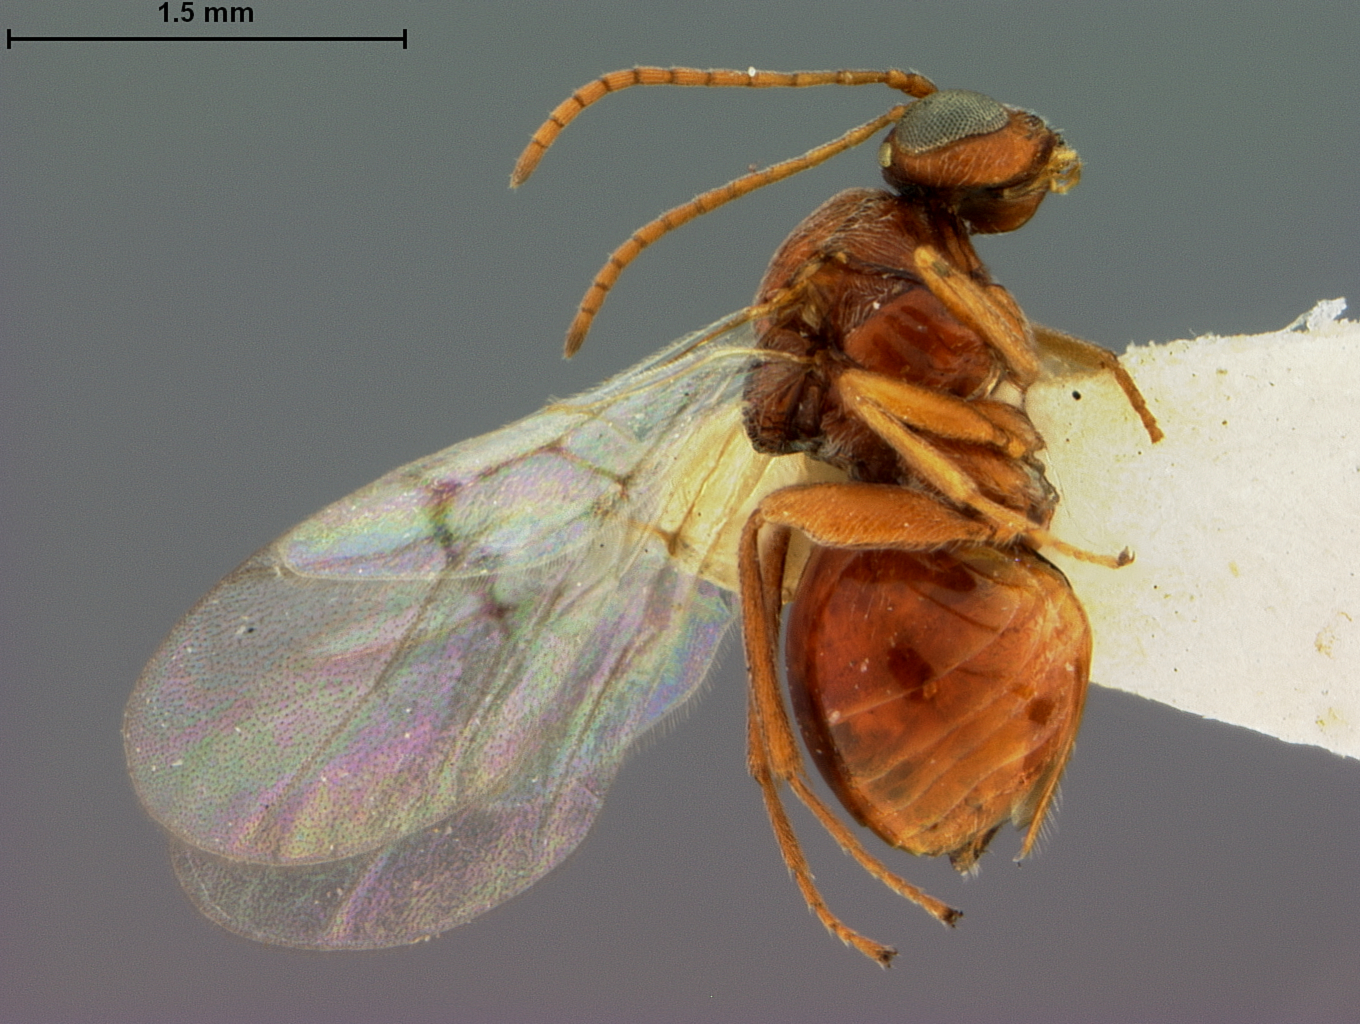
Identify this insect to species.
Andricus pilularis
